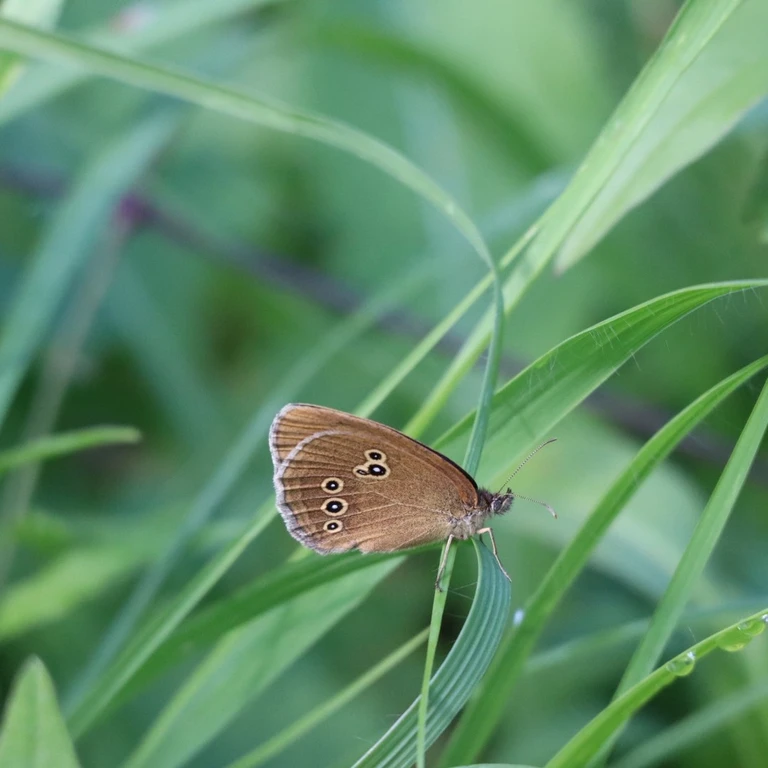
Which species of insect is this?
Aphantopus hyperantus
